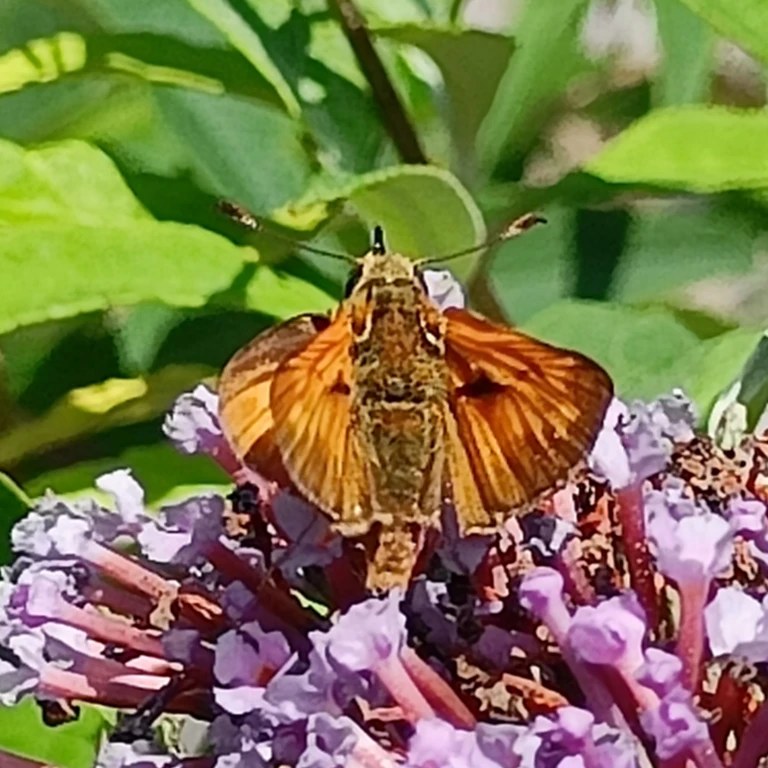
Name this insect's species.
Ochlodes sylvanus (also Ochlodes venata)
